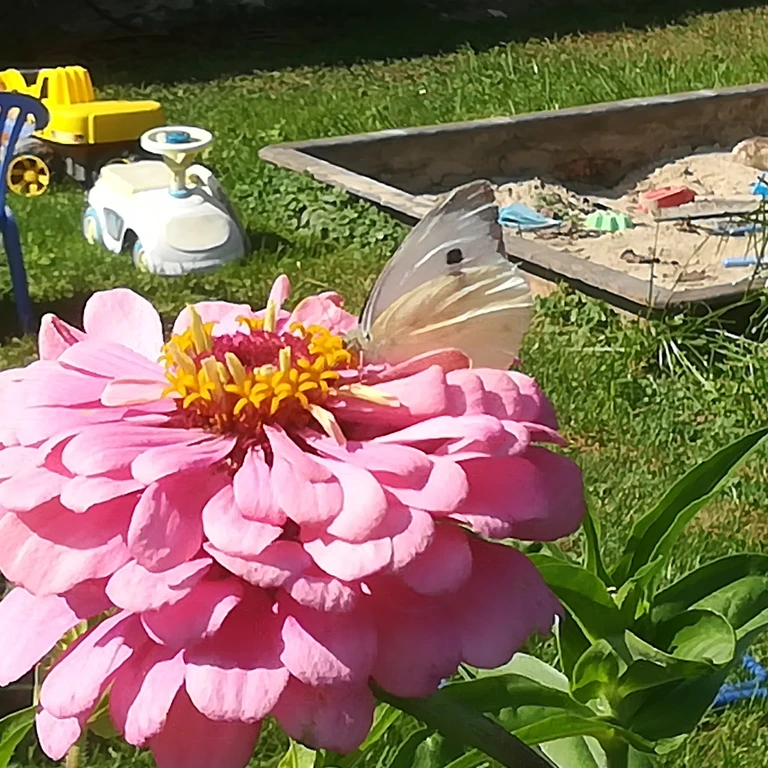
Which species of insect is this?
Pieris brassicae
